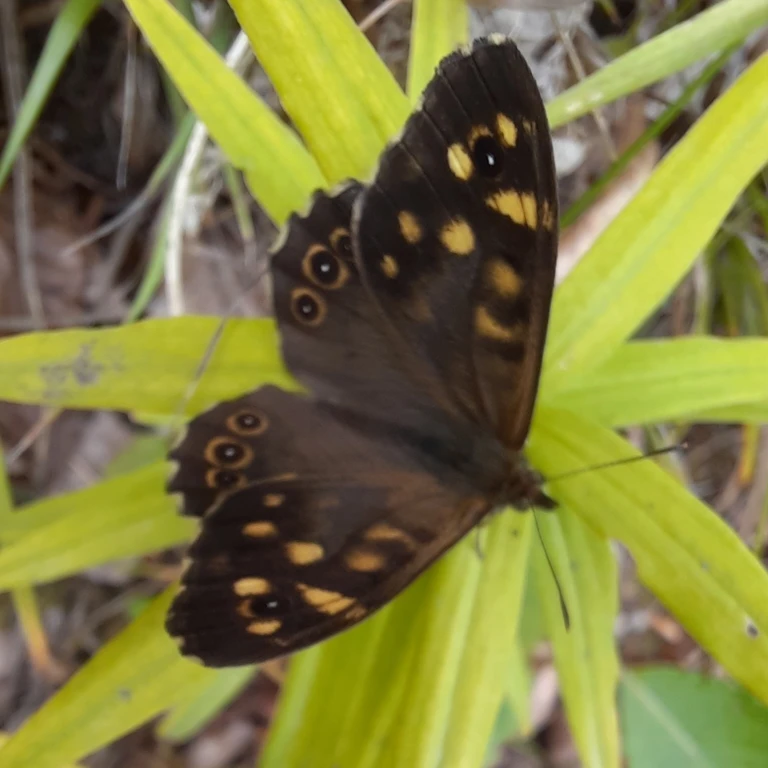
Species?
Pararge aegeria
